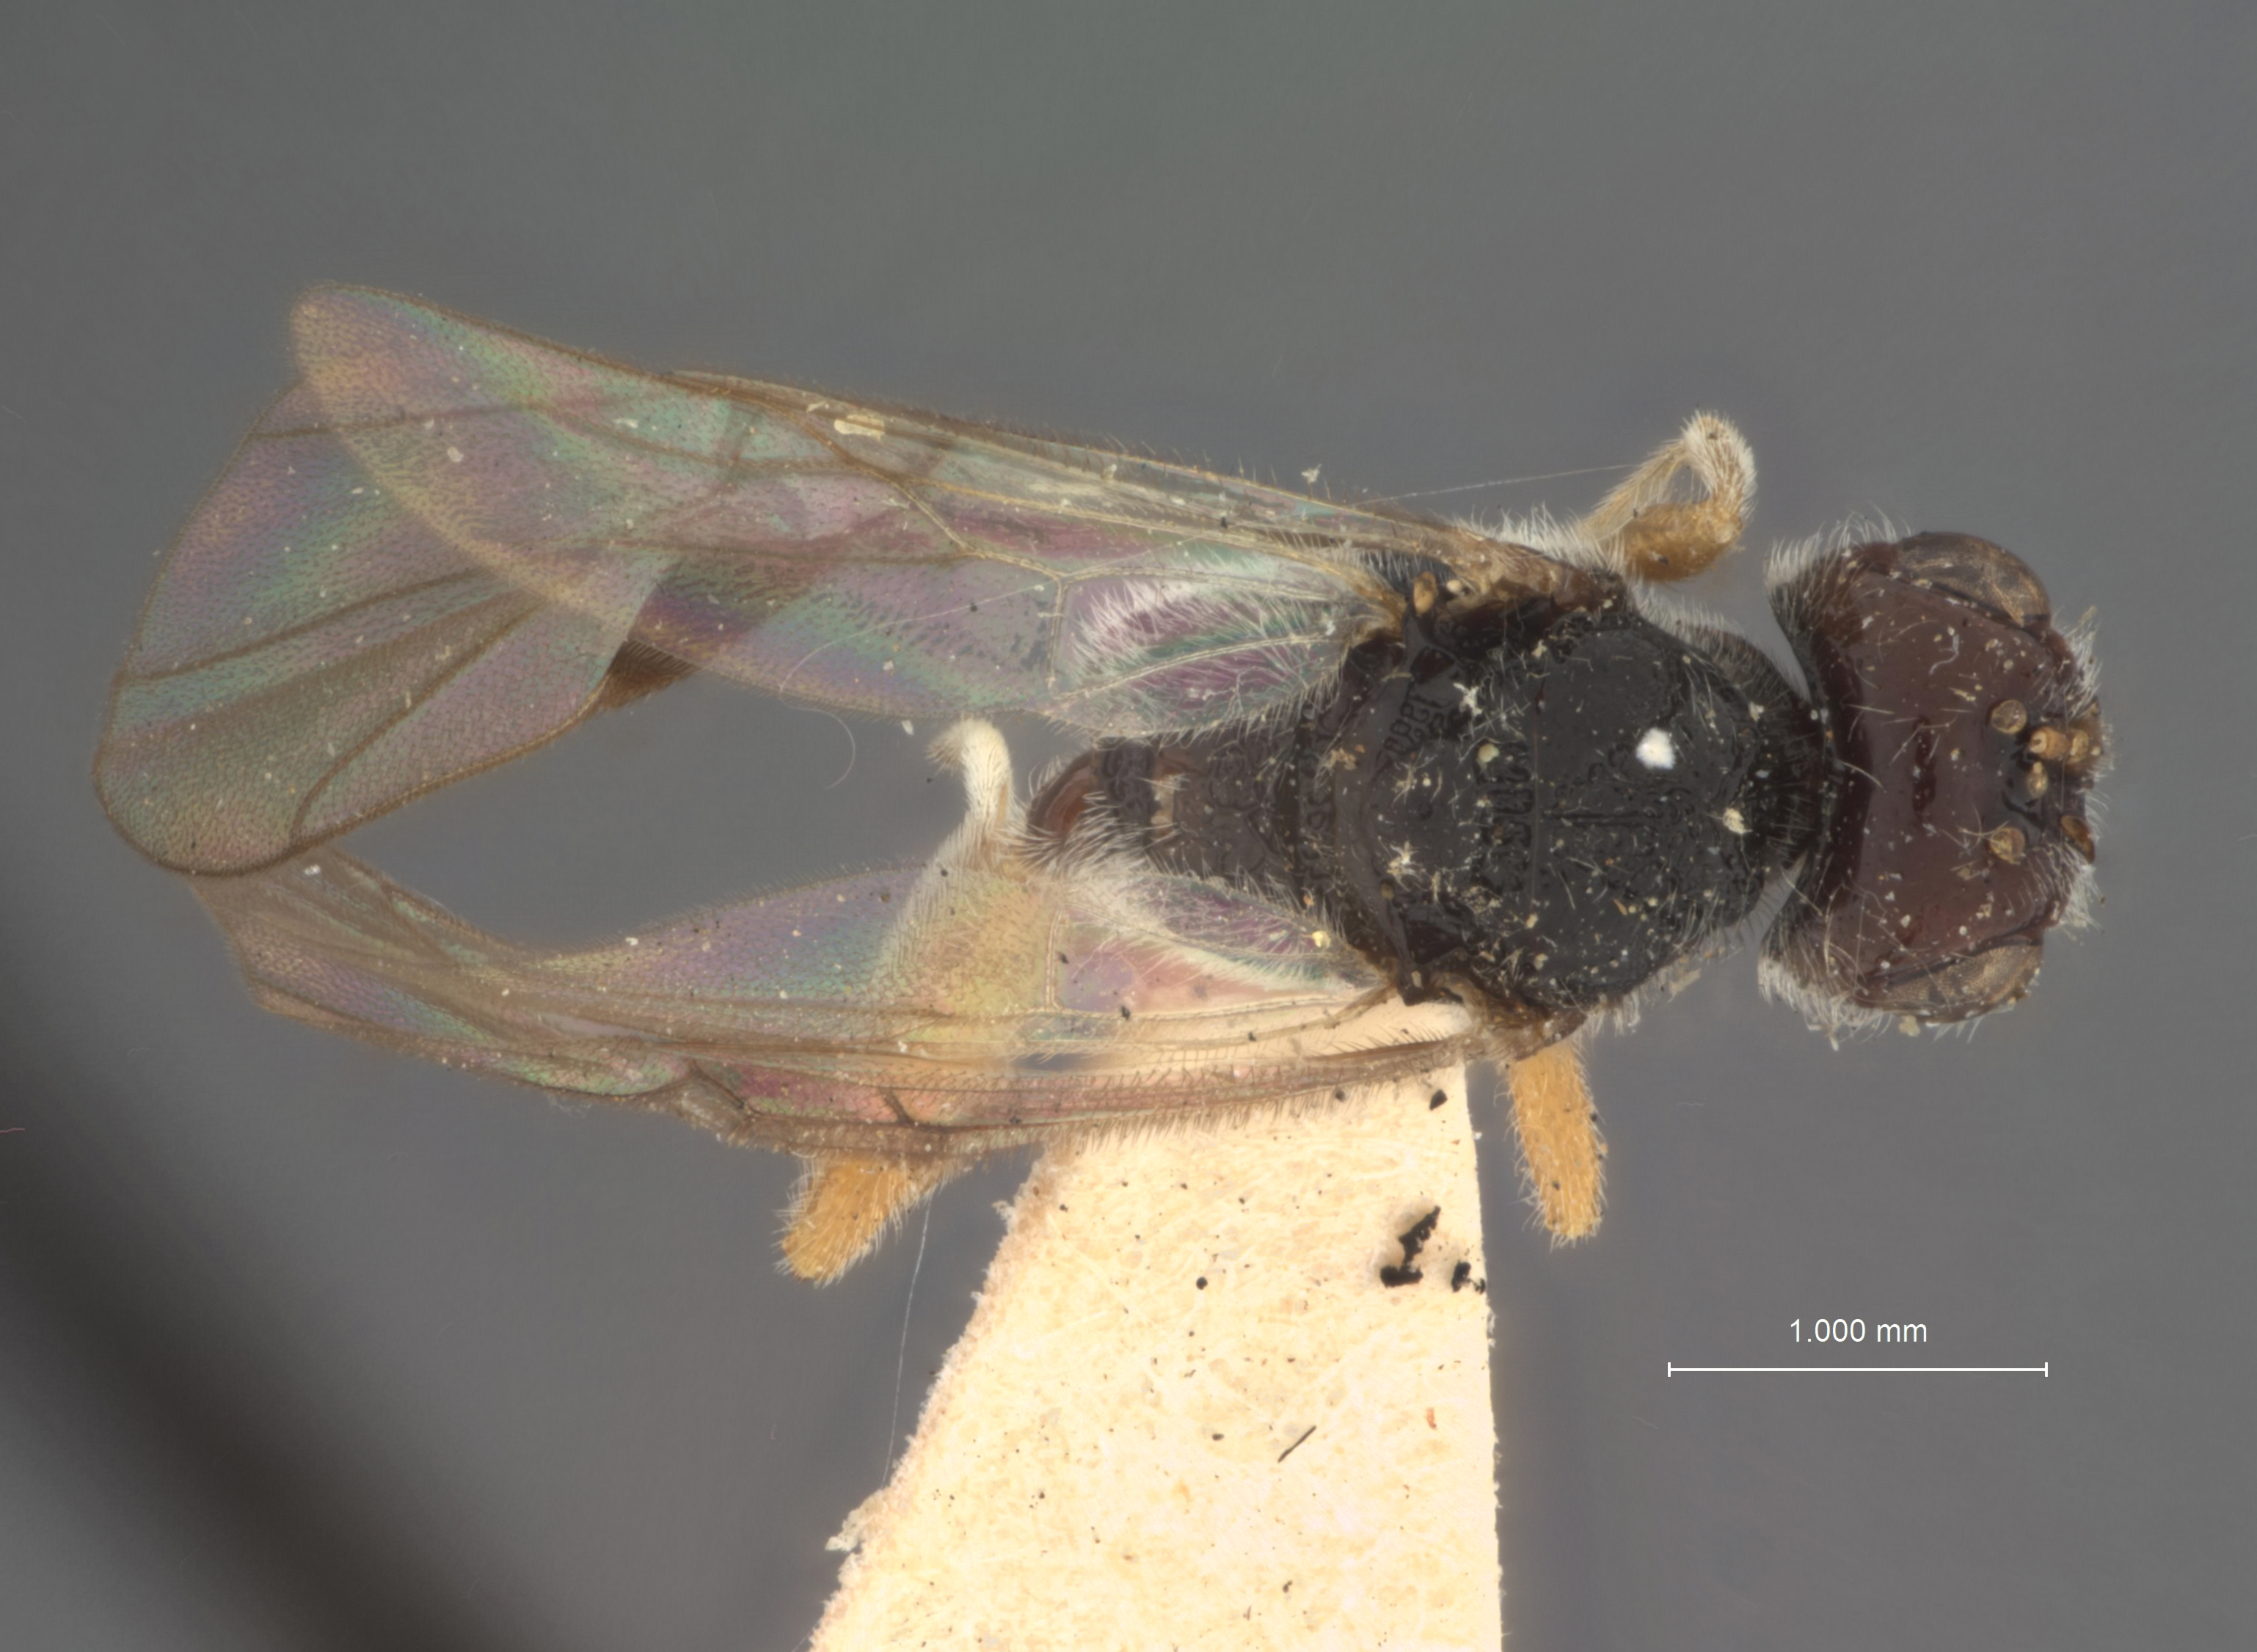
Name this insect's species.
Capitonius leptostyli
